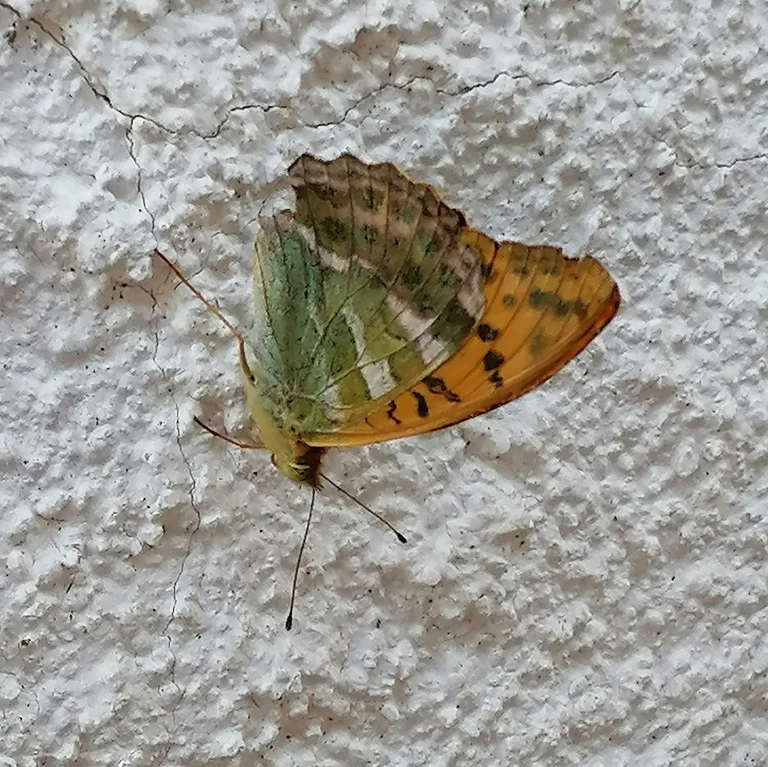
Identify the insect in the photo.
Argynnis paphia
